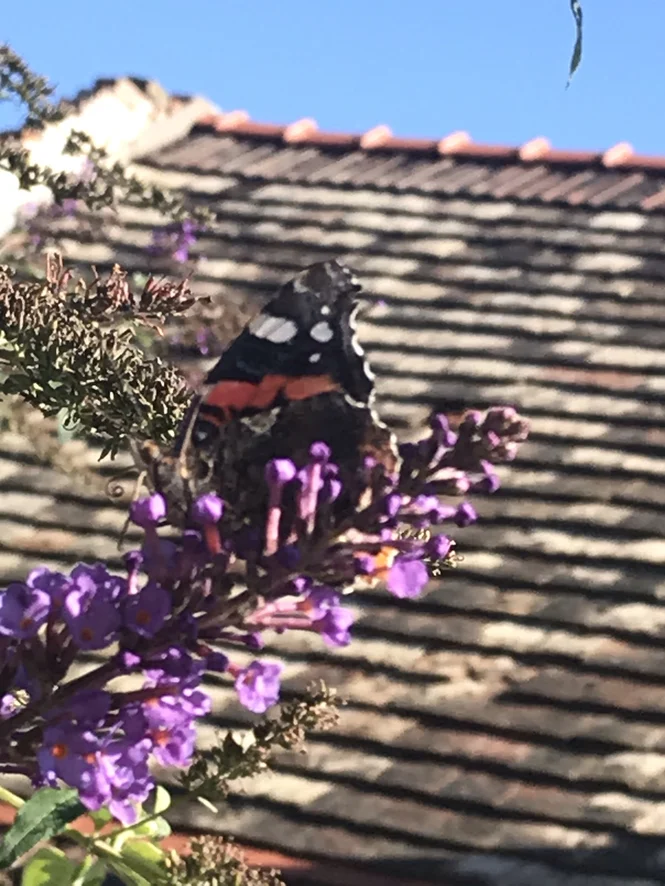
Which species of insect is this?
Vanessa atalanta
